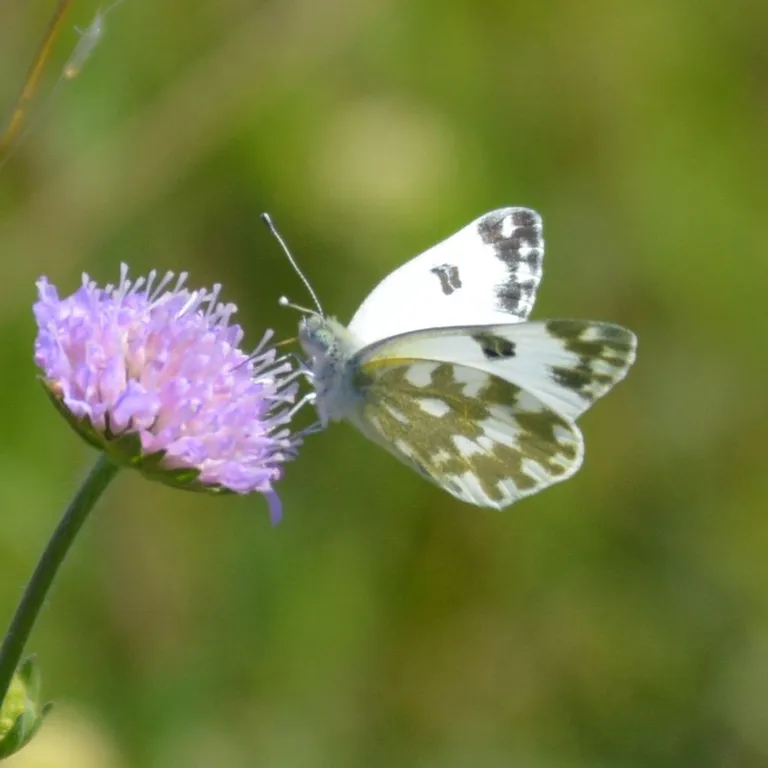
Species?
Pontia edusa
